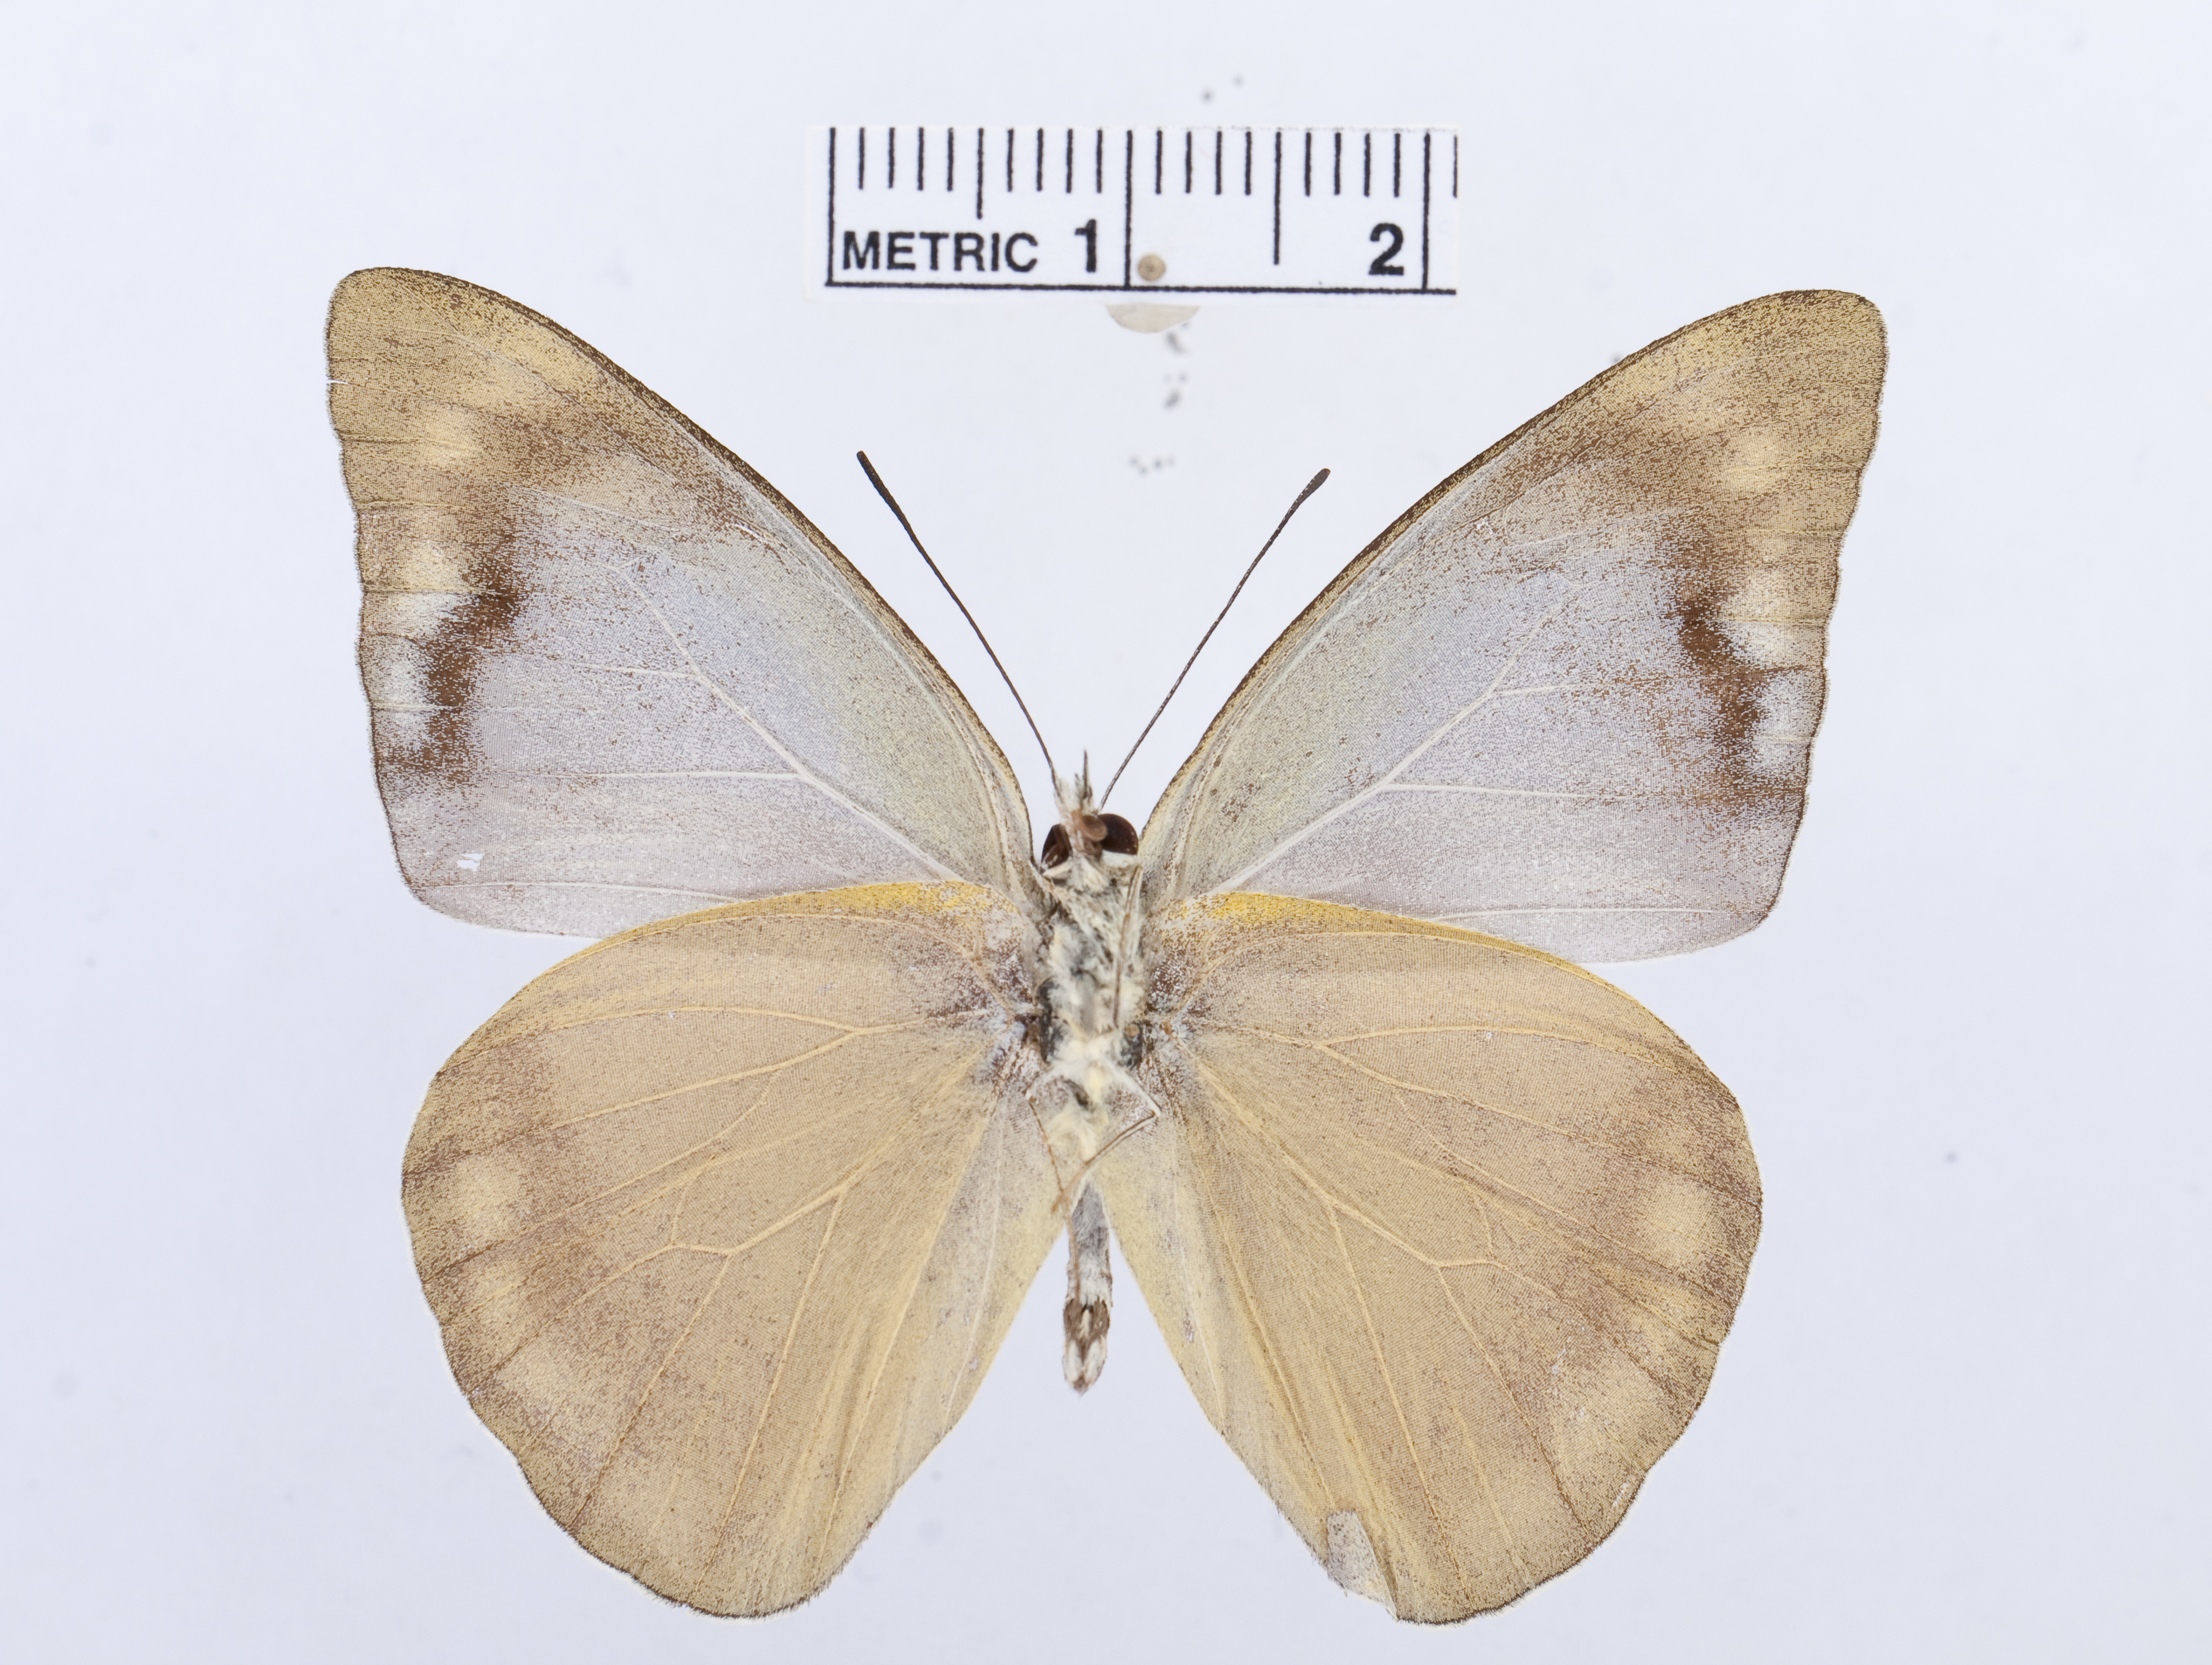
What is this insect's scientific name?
Appias celestina
